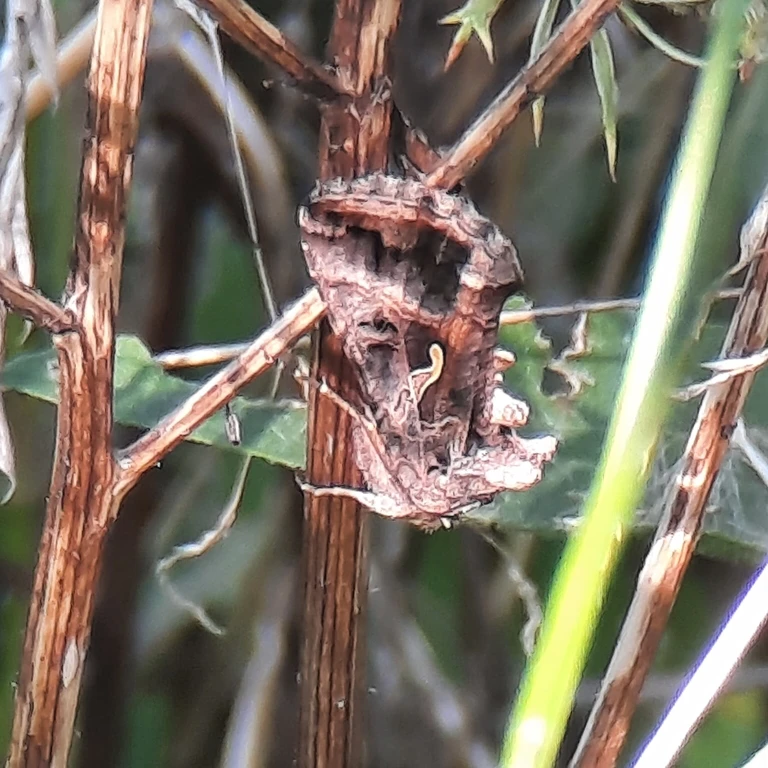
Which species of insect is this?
Autographa gamma
